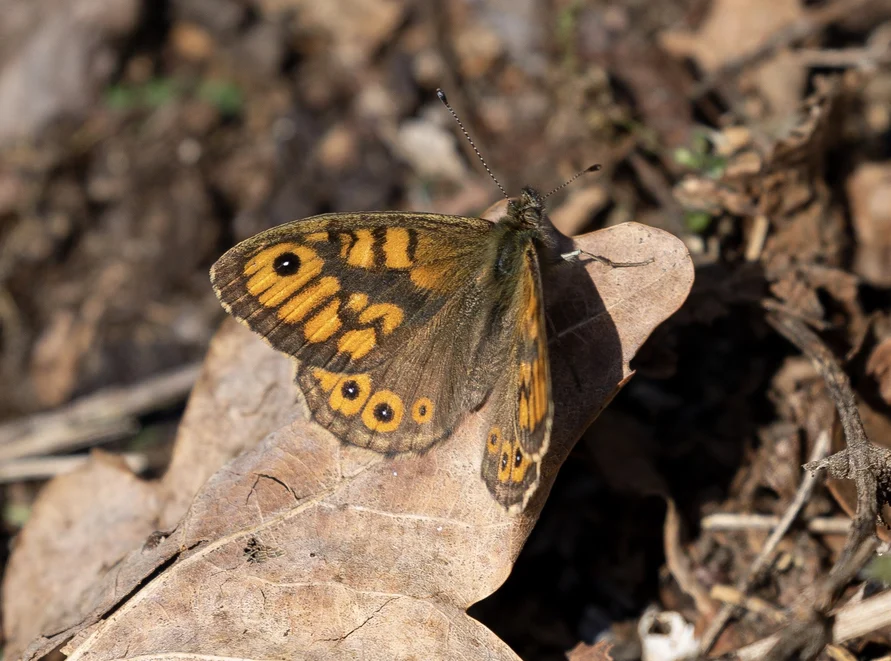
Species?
Lasiommata megera (also Pararge megera)
